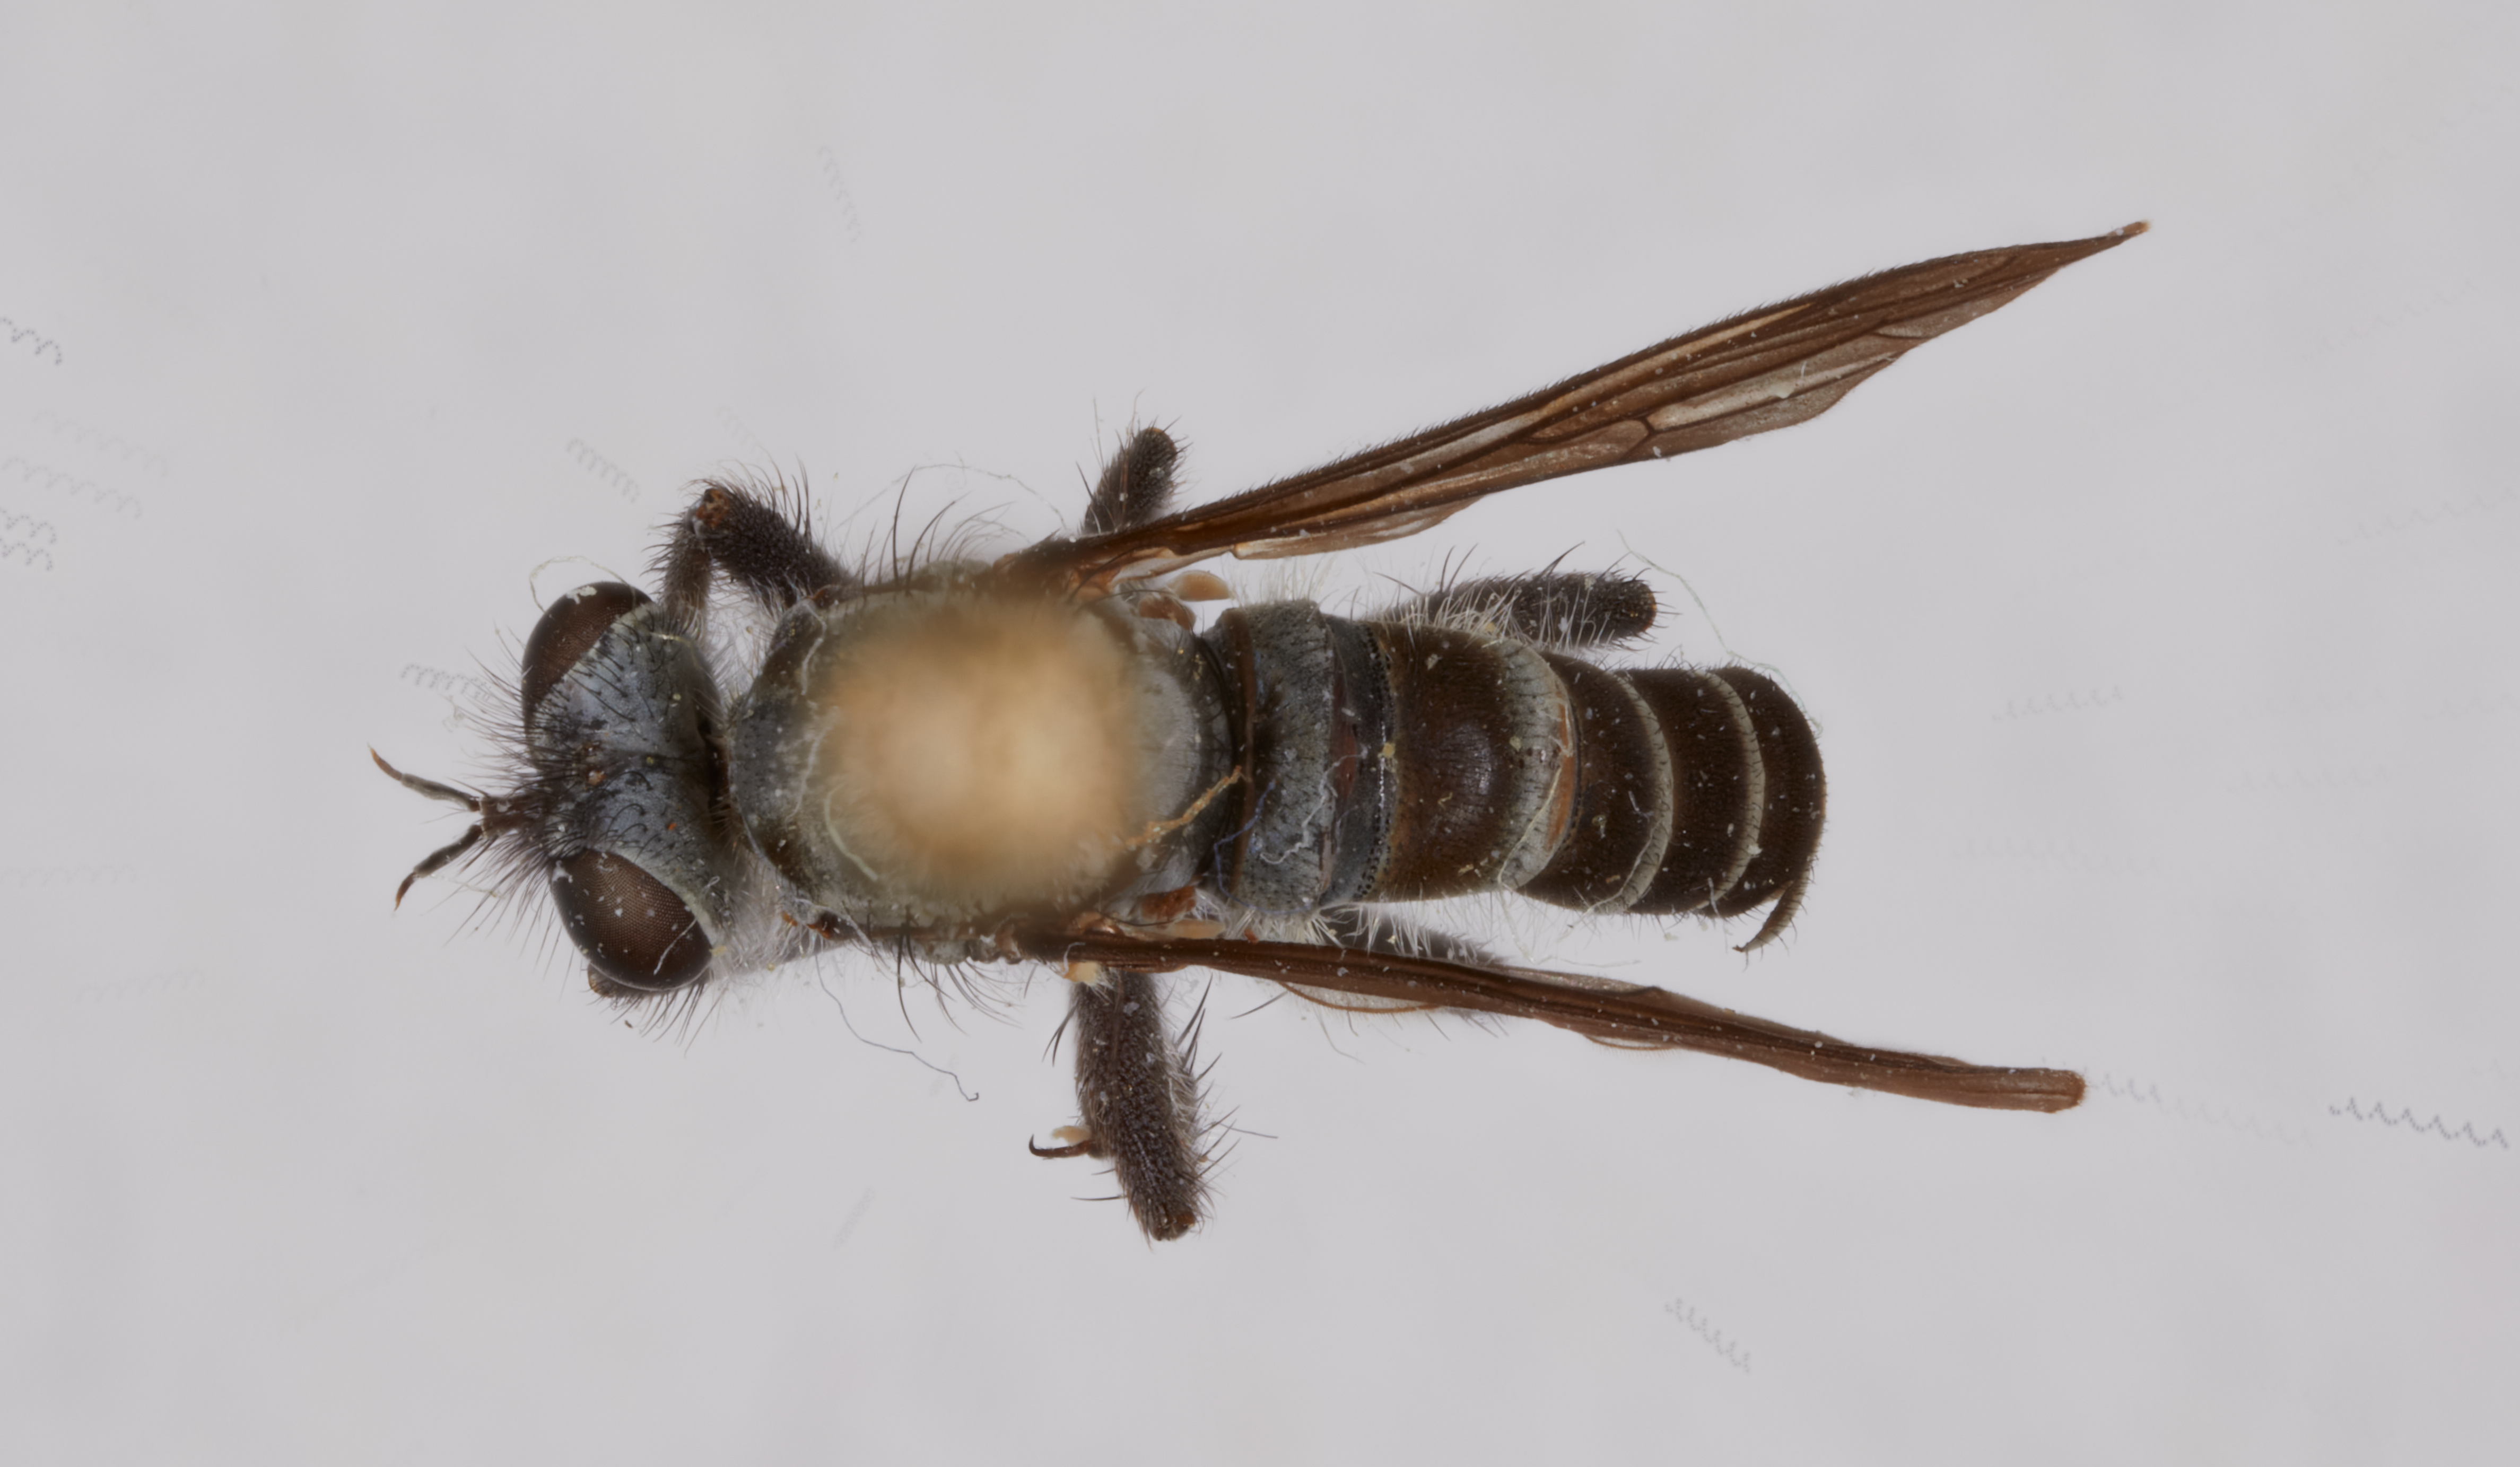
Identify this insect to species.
Lasiopogon appalachensis
